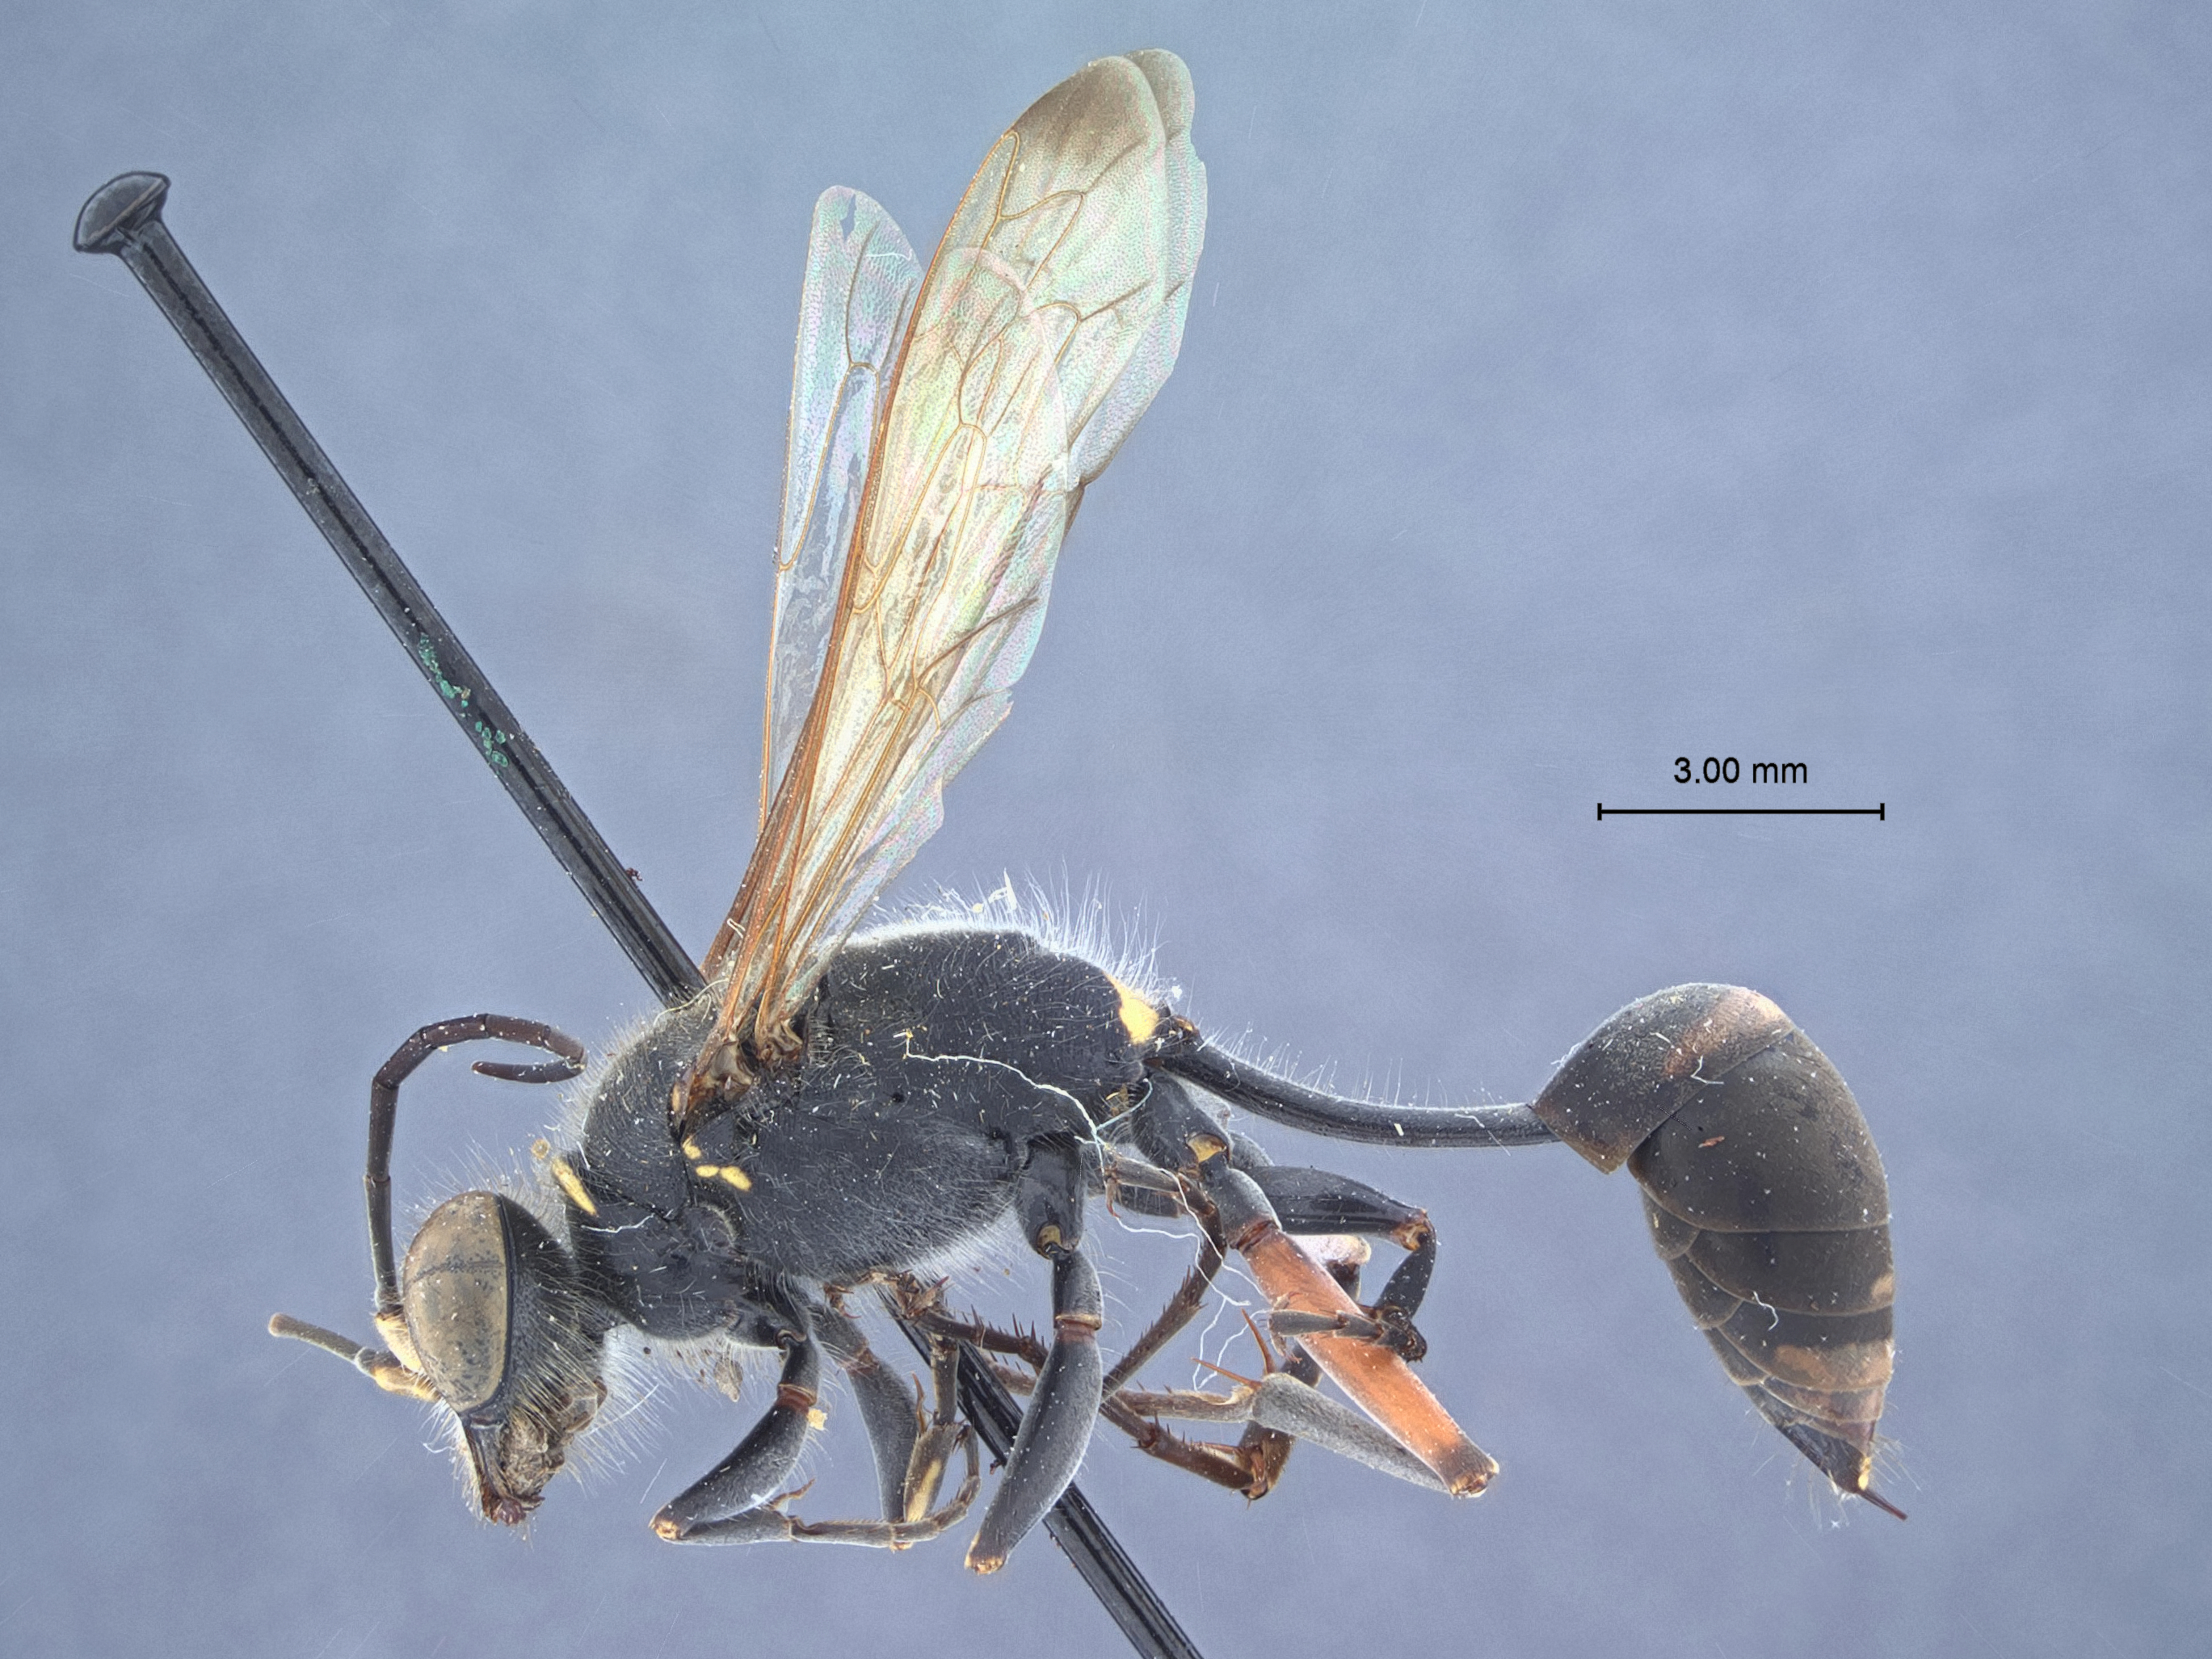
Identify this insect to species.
Sceliphron deforme
